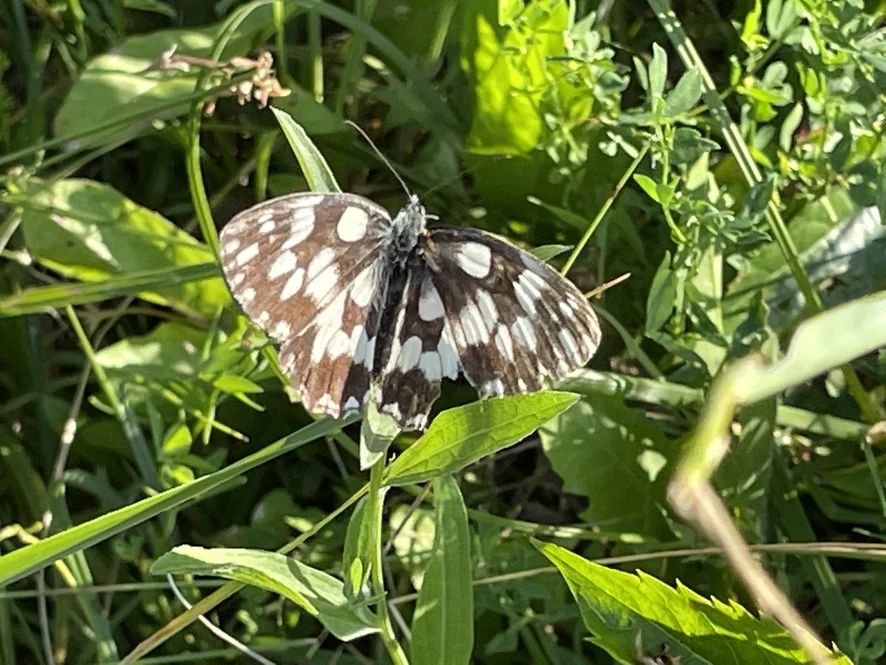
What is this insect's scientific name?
Melanargia galathea
